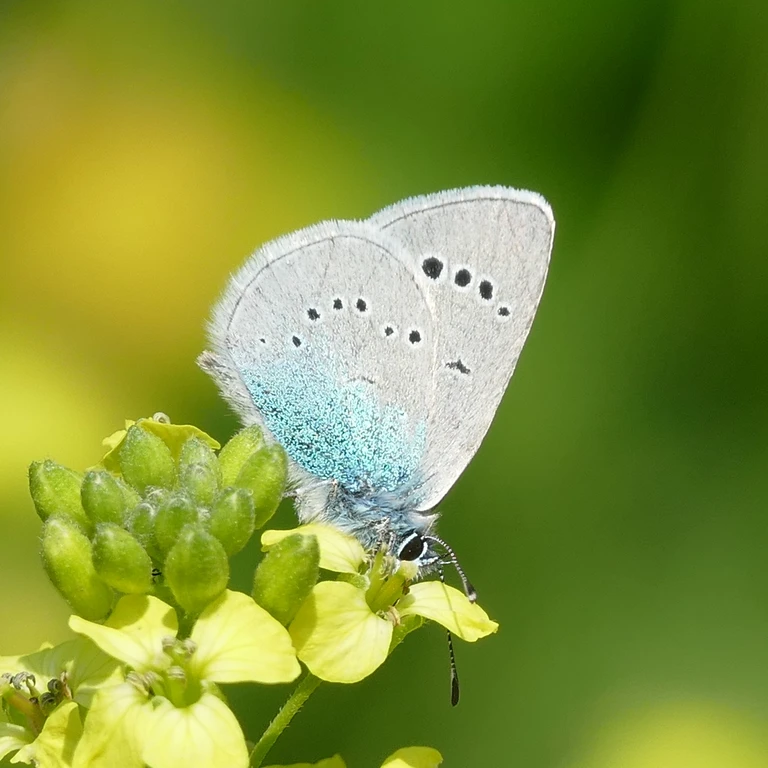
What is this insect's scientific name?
Glaucopsyche alexis
